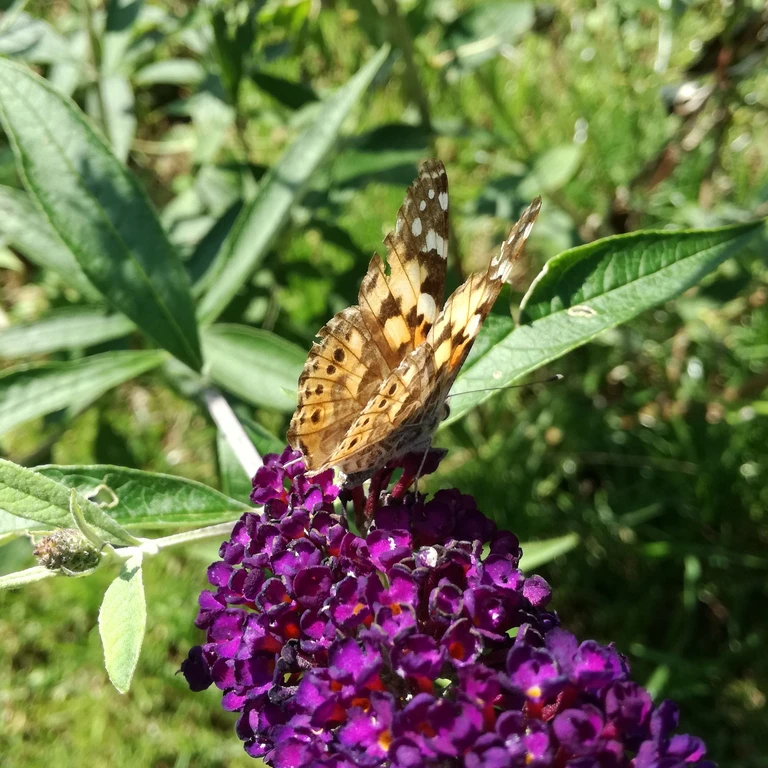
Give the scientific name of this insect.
Vanessa cardui
